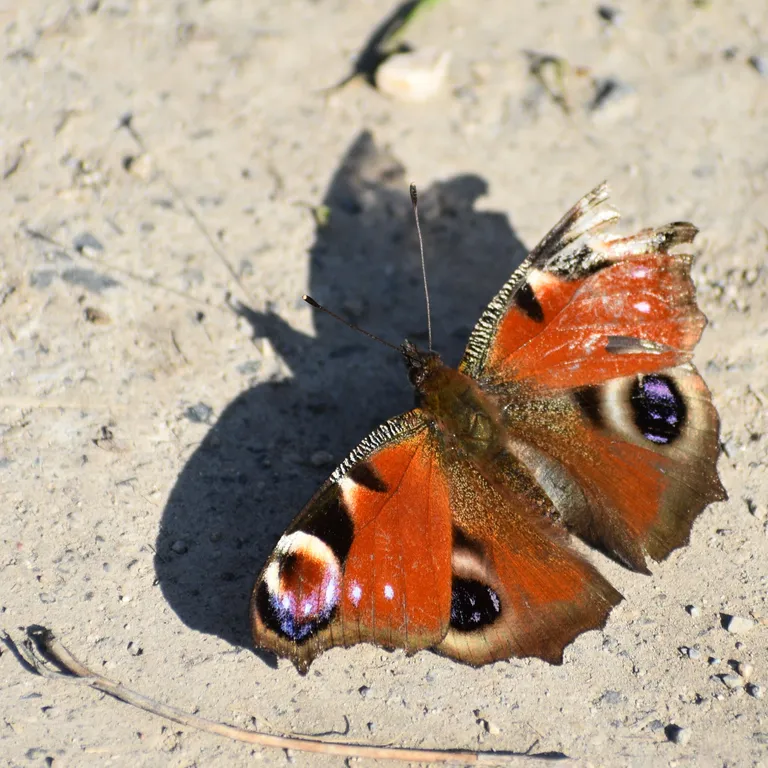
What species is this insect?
Aglais io
